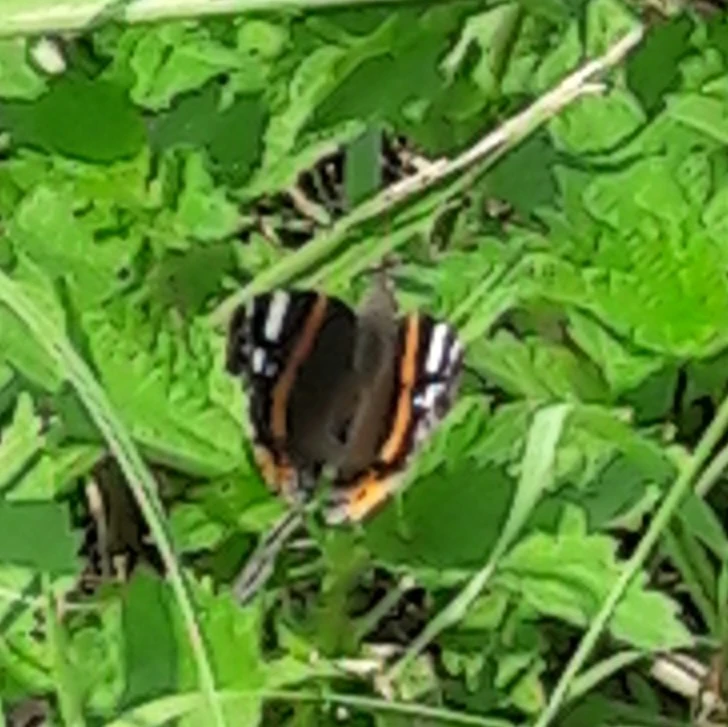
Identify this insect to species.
Vanessa atalanta
